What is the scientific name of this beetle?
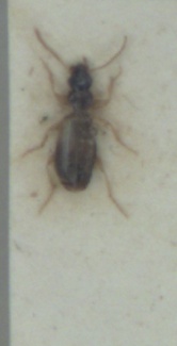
Philorhizus notatus
